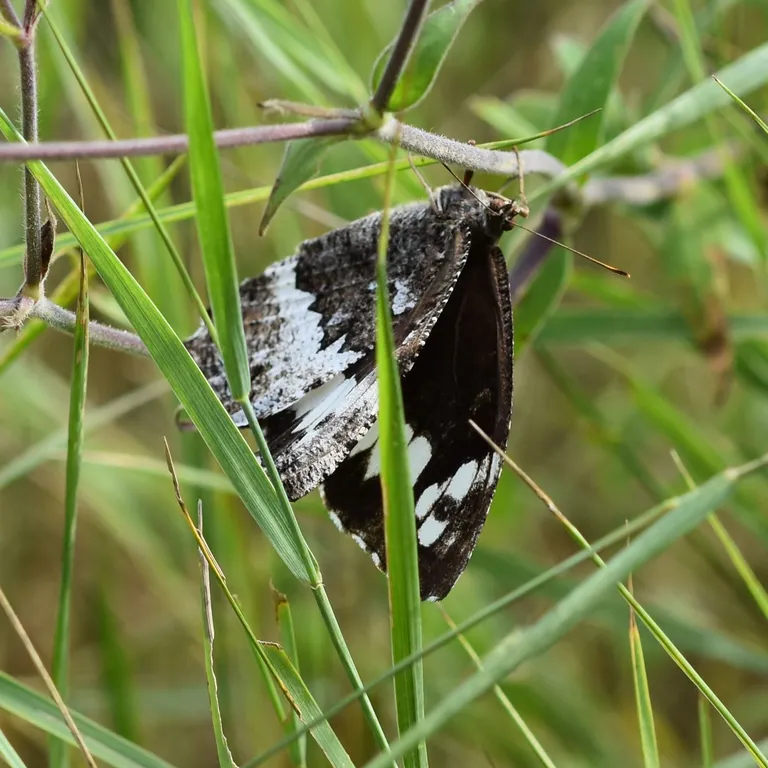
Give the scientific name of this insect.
Brintesia circe
